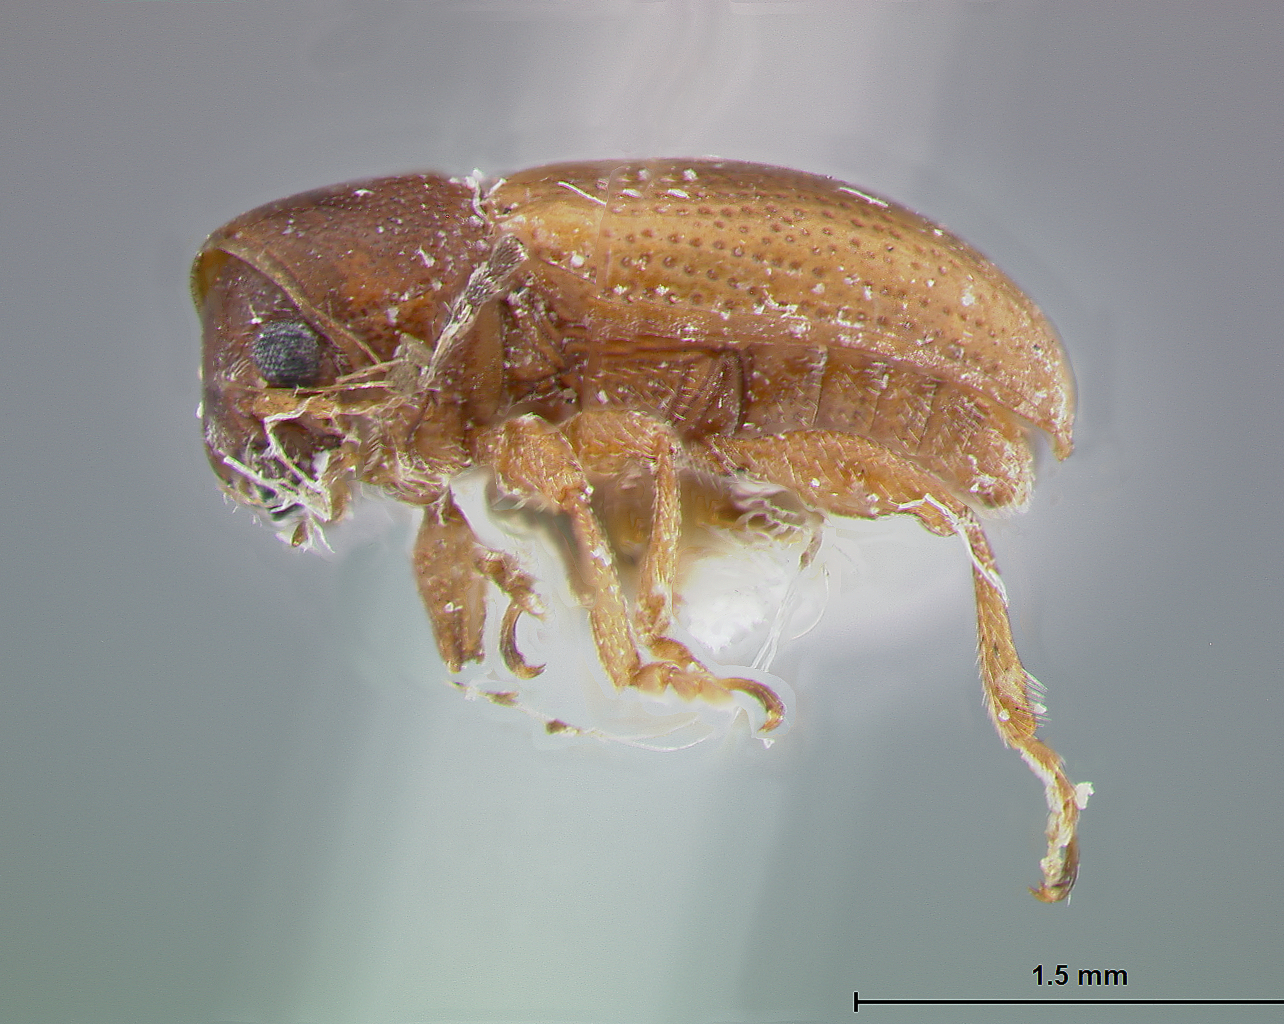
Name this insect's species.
Metachroma montanense
